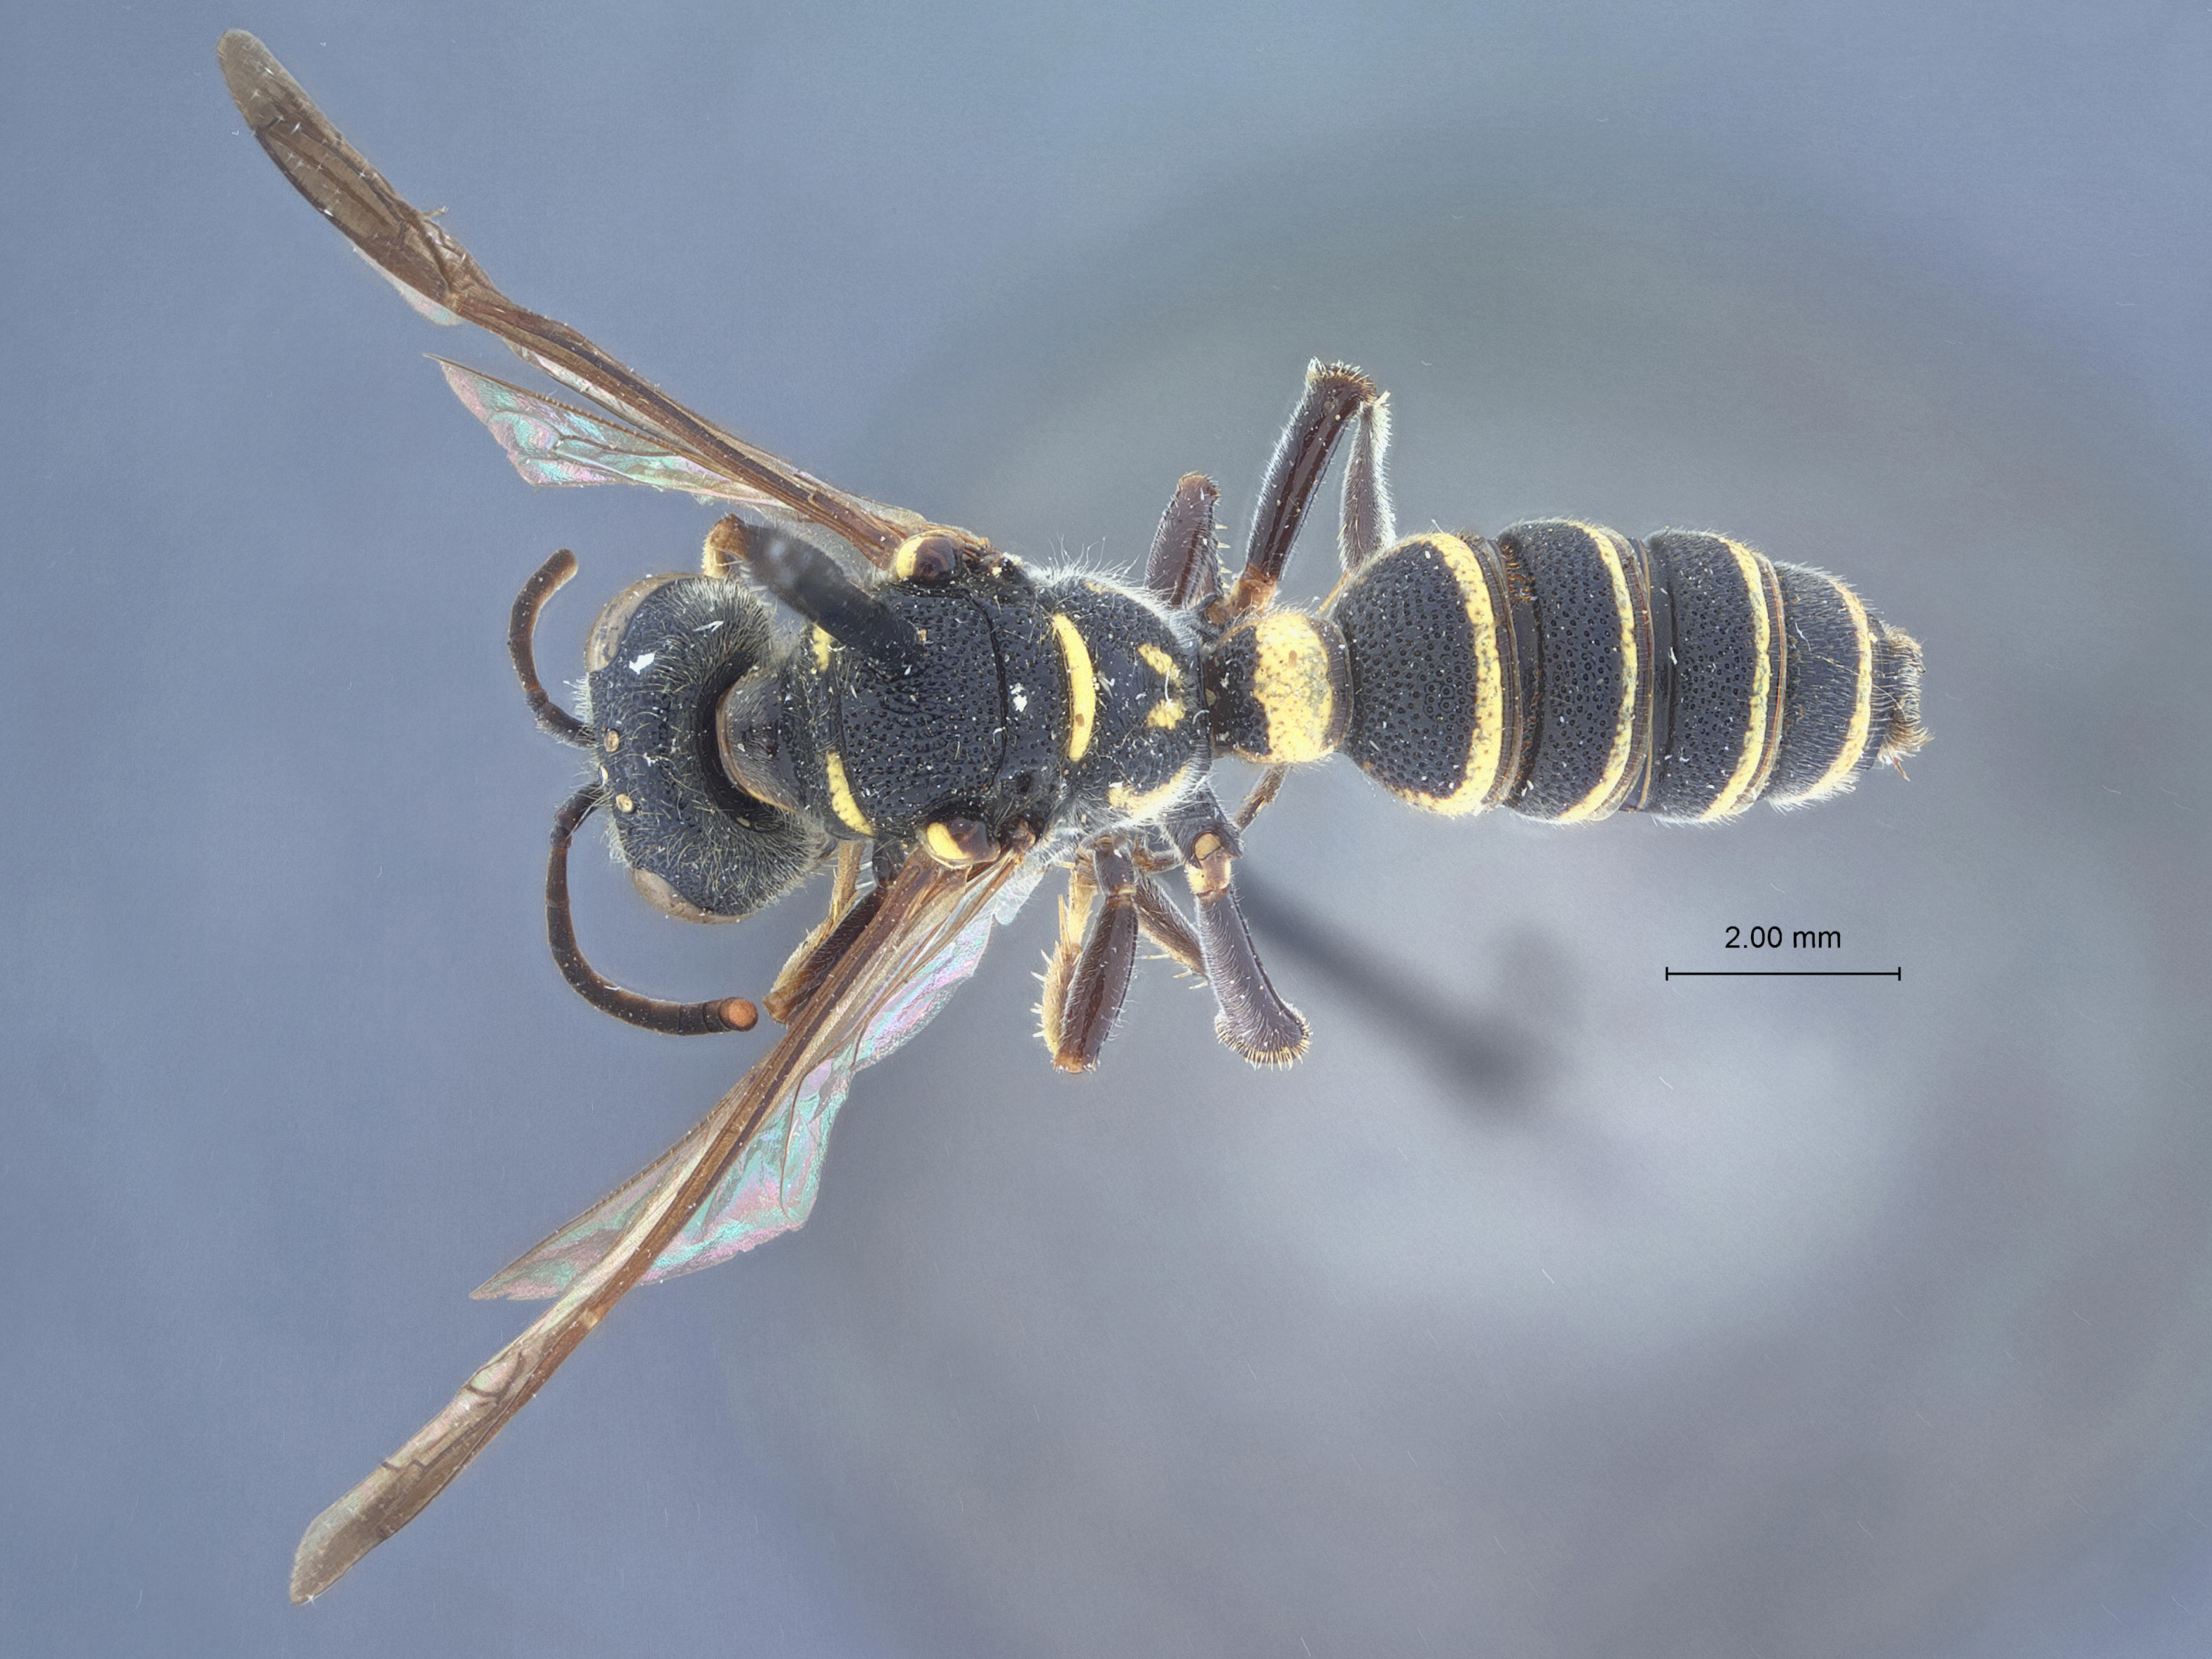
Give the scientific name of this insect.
Cerceris cuernavaca
